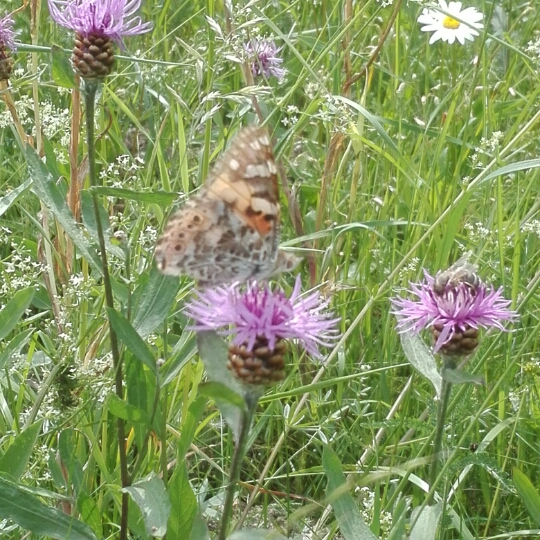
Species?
Vanessa cardui
